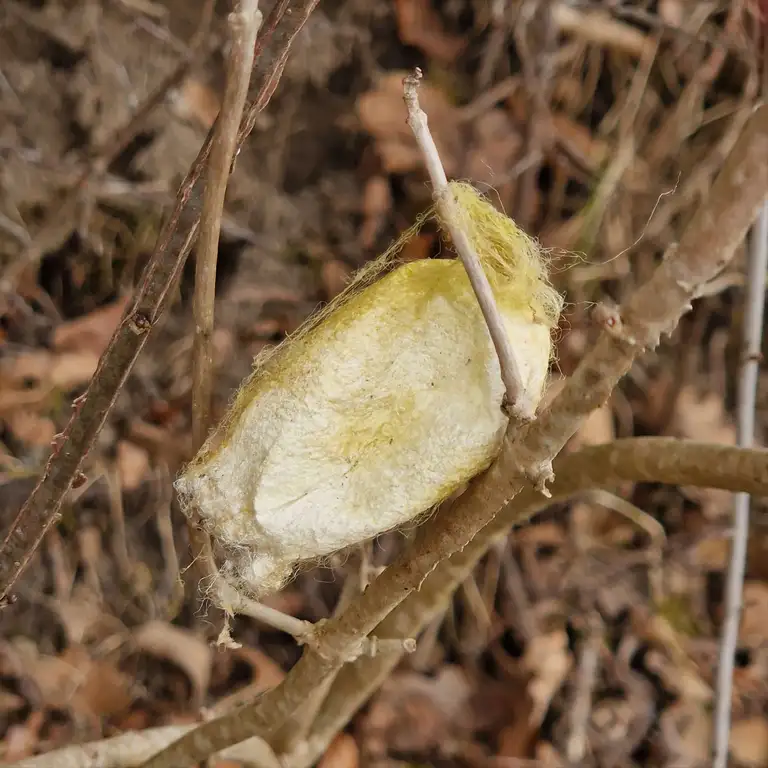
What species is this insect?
Antheraea yamamai
